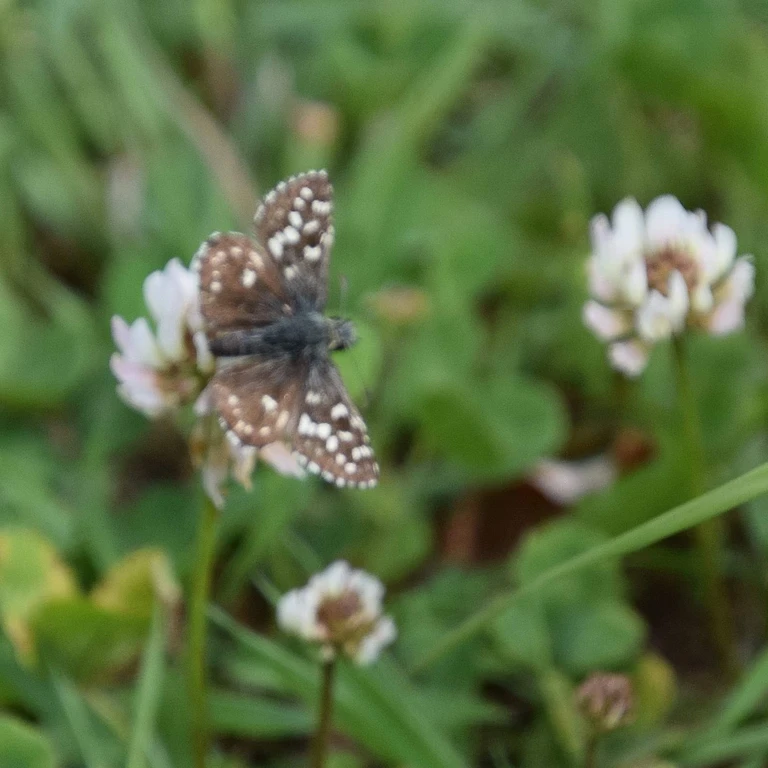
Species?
Pyrgus malvae
